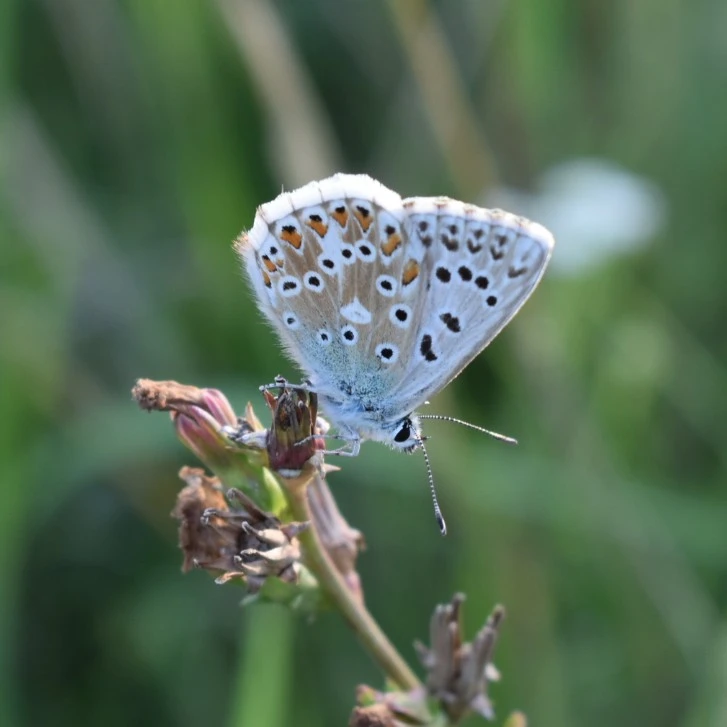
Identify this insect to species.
Lysandra coridon
